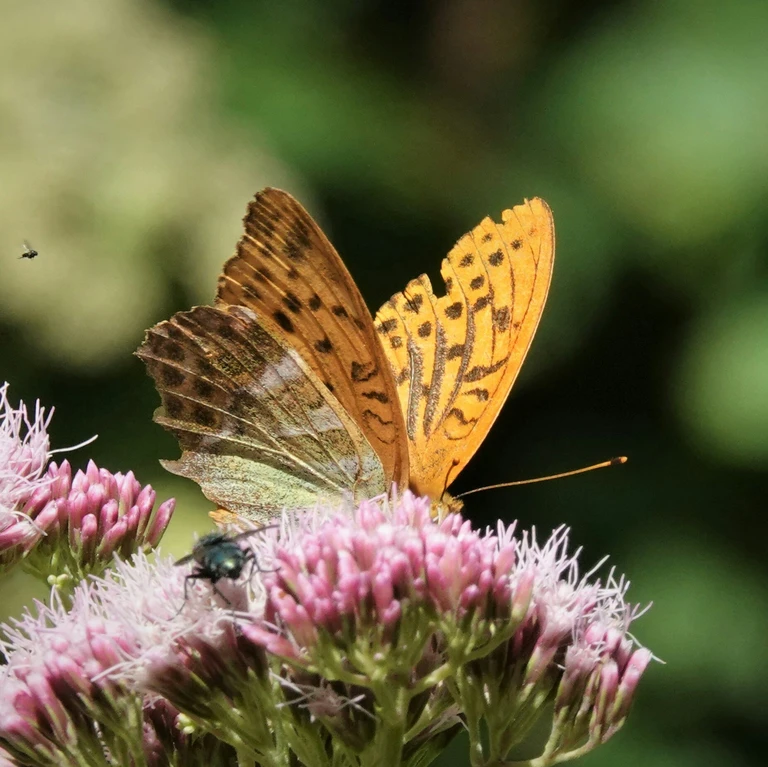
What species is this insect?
Argynnis paphia
